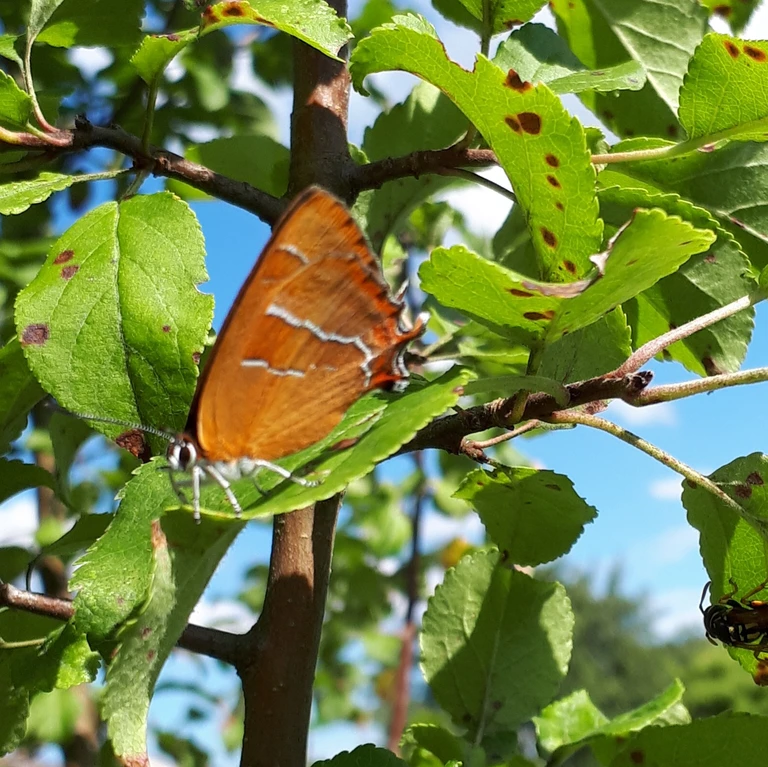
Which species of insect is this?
Thecla betulae
